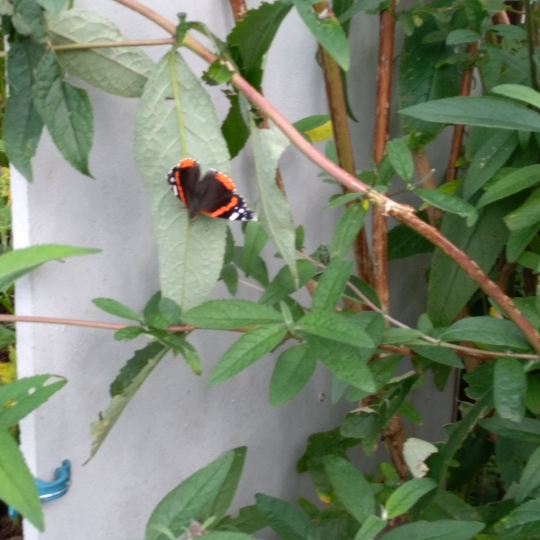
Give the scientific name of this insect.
Vanessa atalanta
